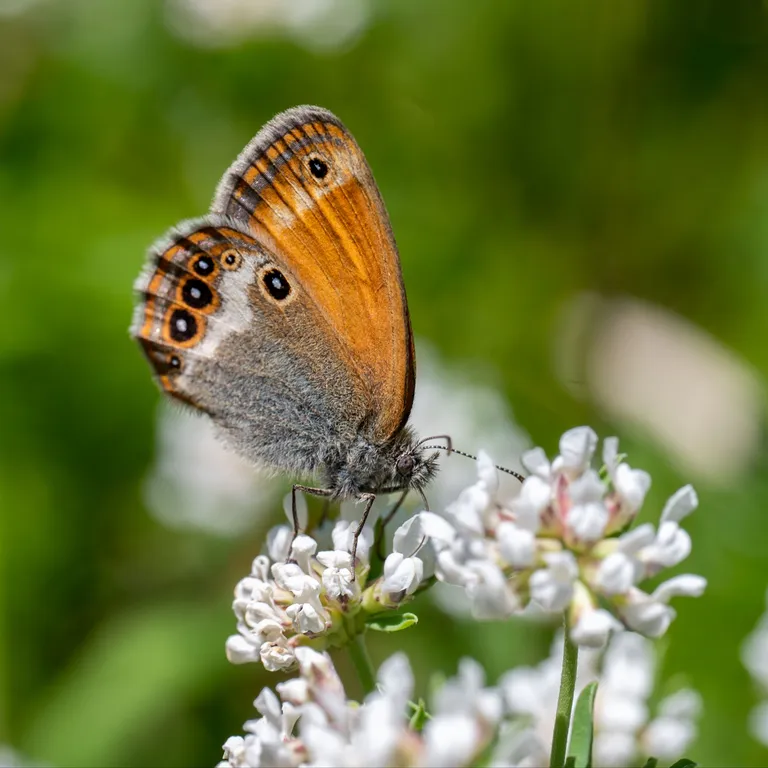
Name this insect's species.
Coenonympha arcania
